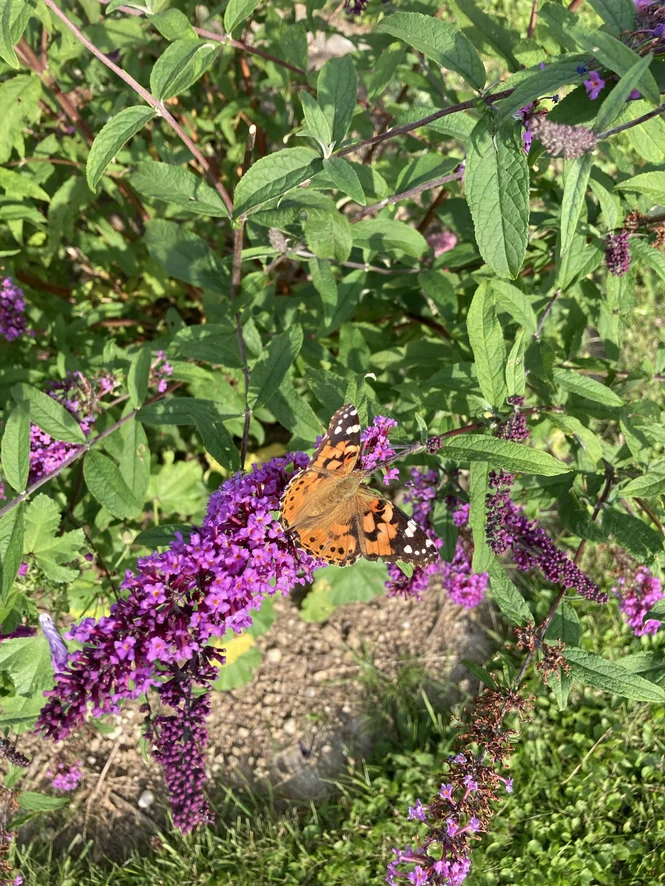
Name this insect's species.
Vanessa cardui
